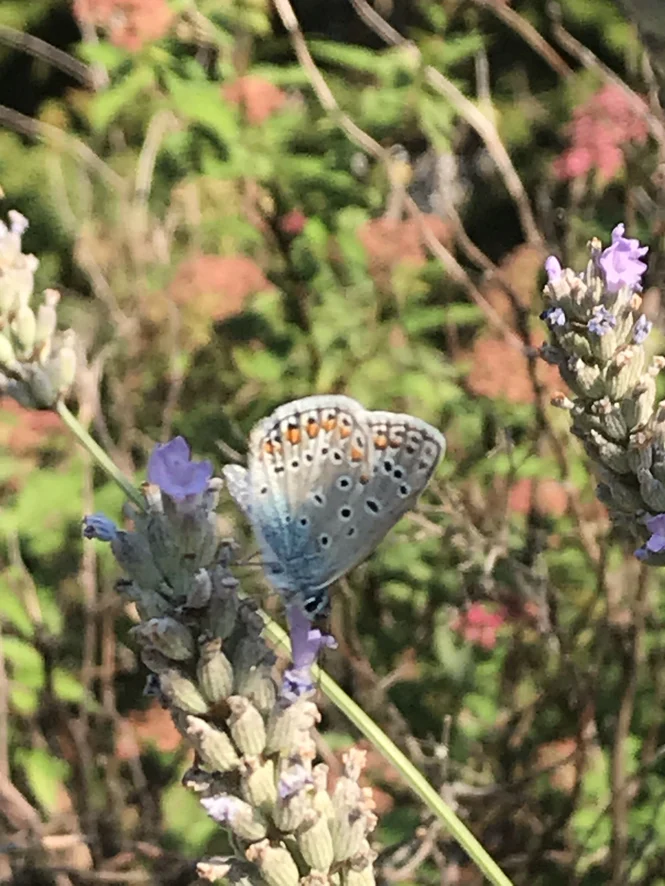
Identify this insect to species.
Polyommatus icarus
